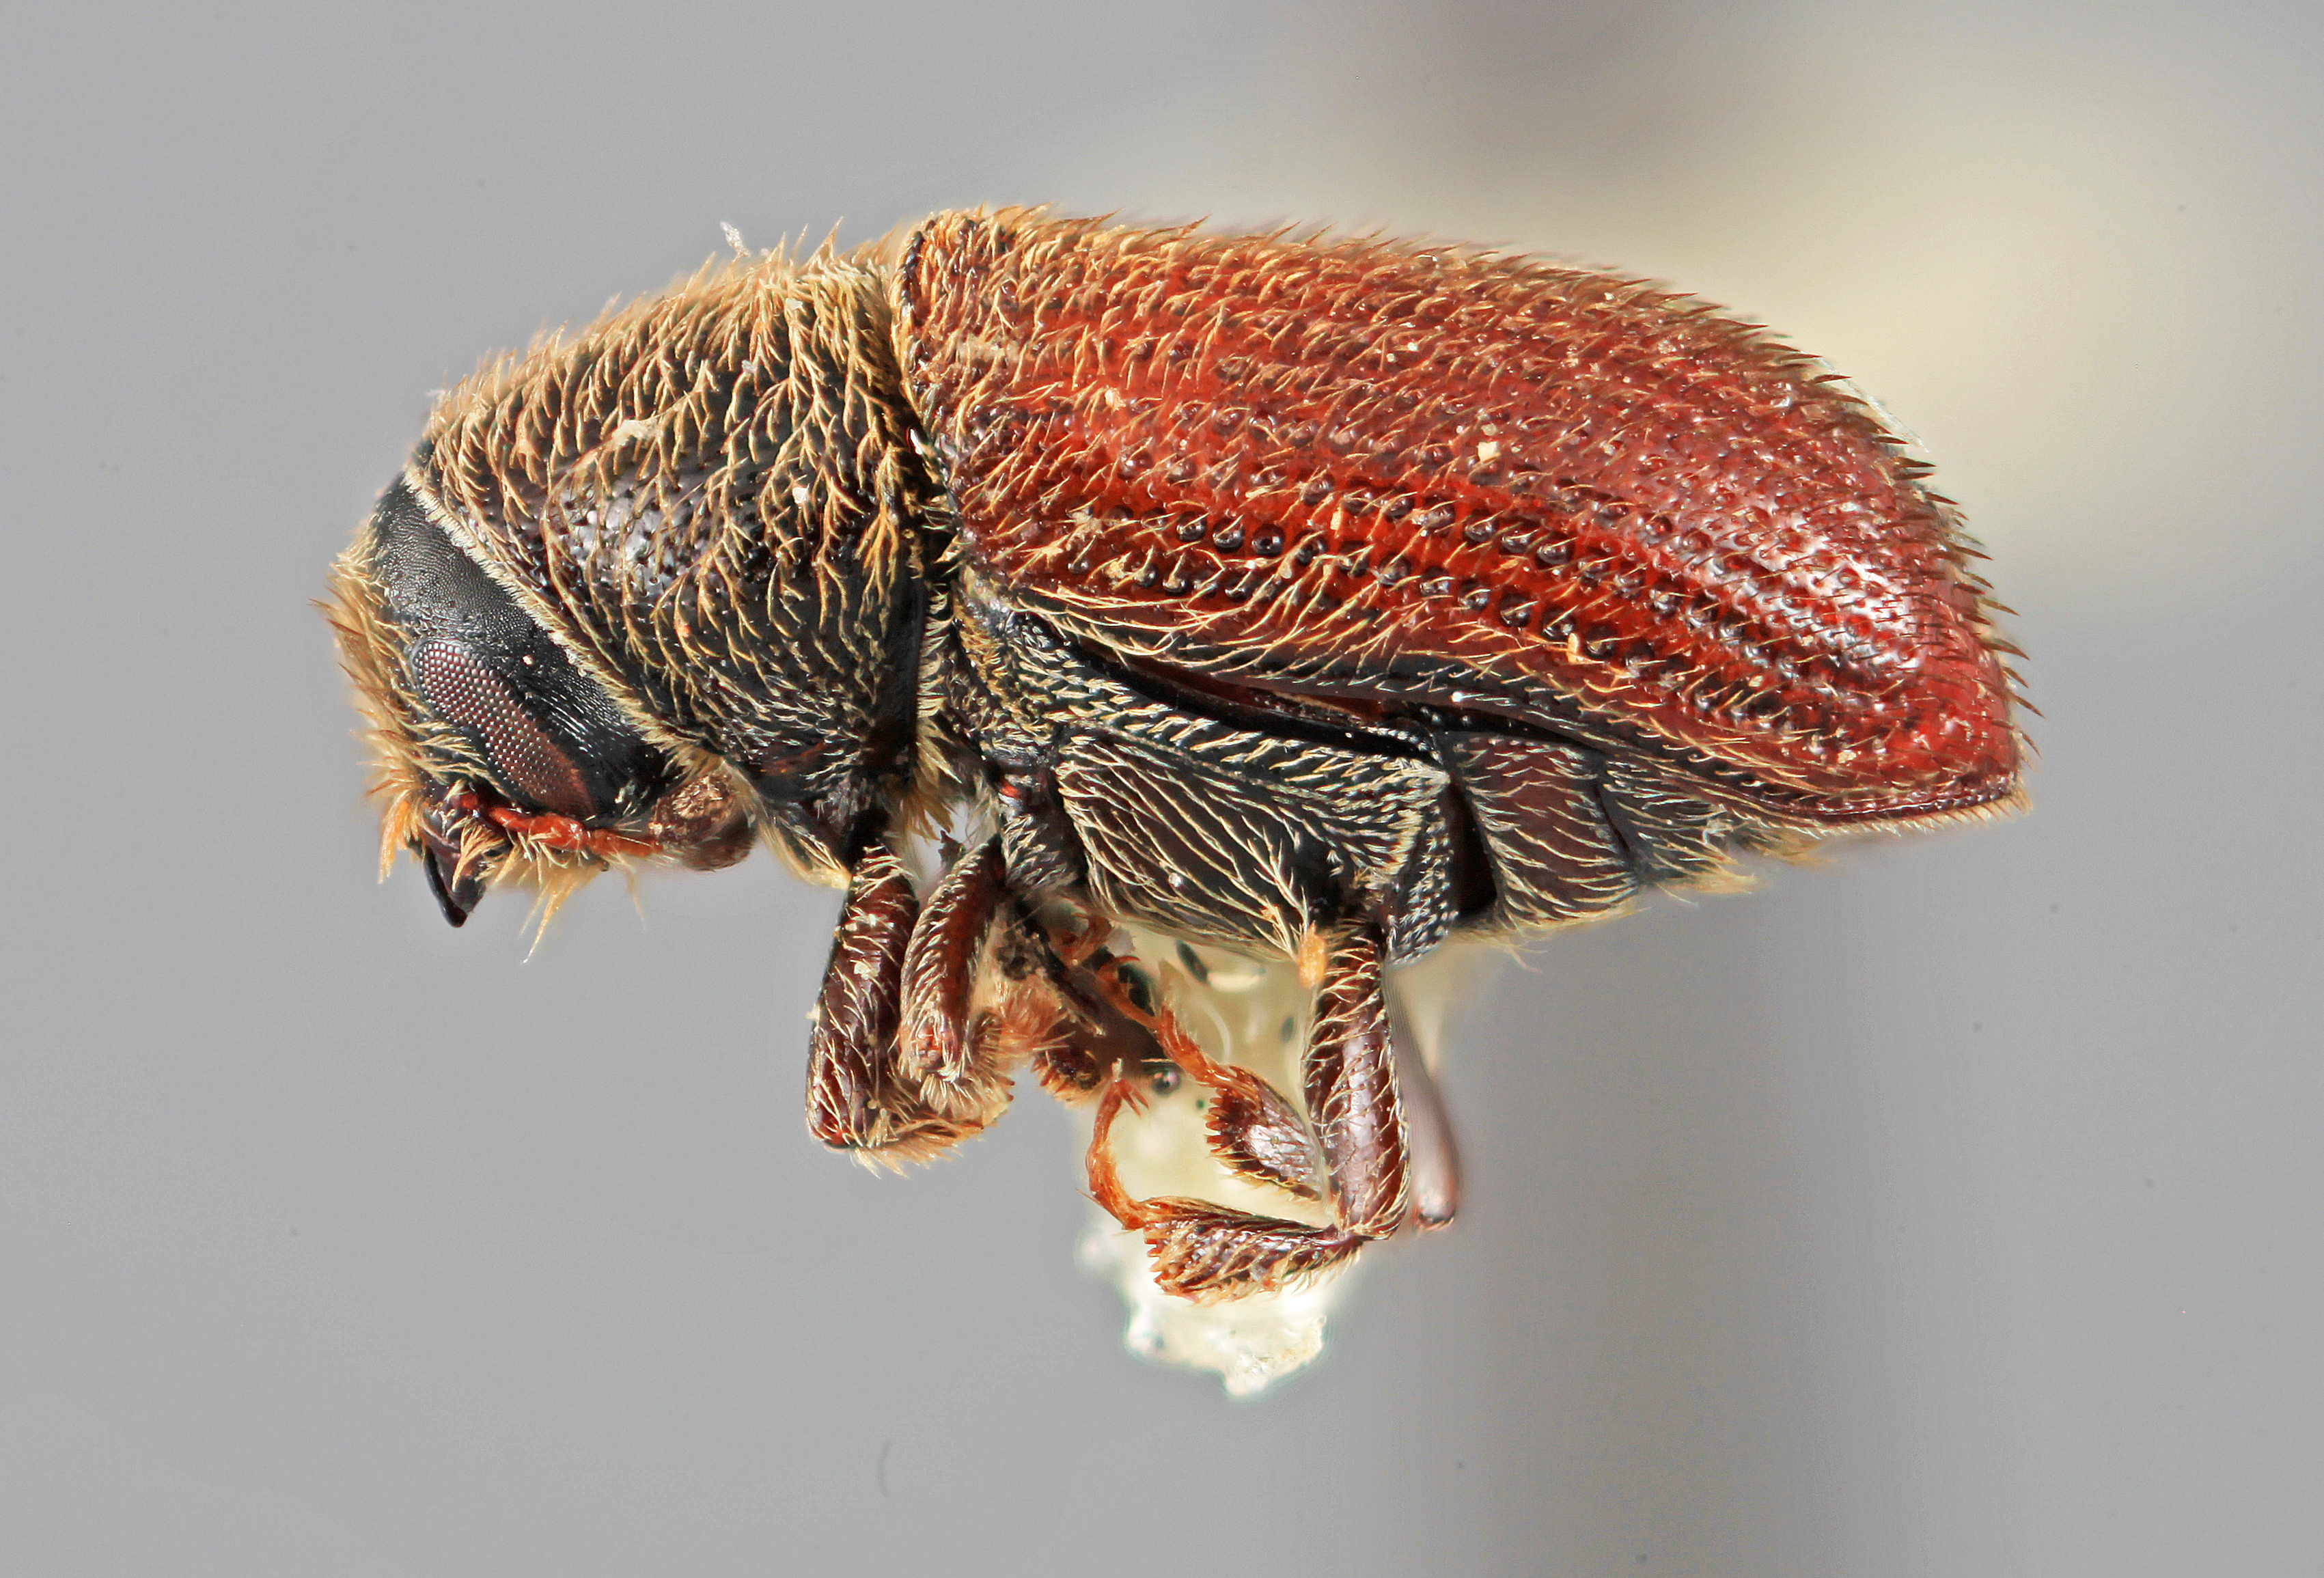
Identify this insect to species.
Carphobius pilifer
